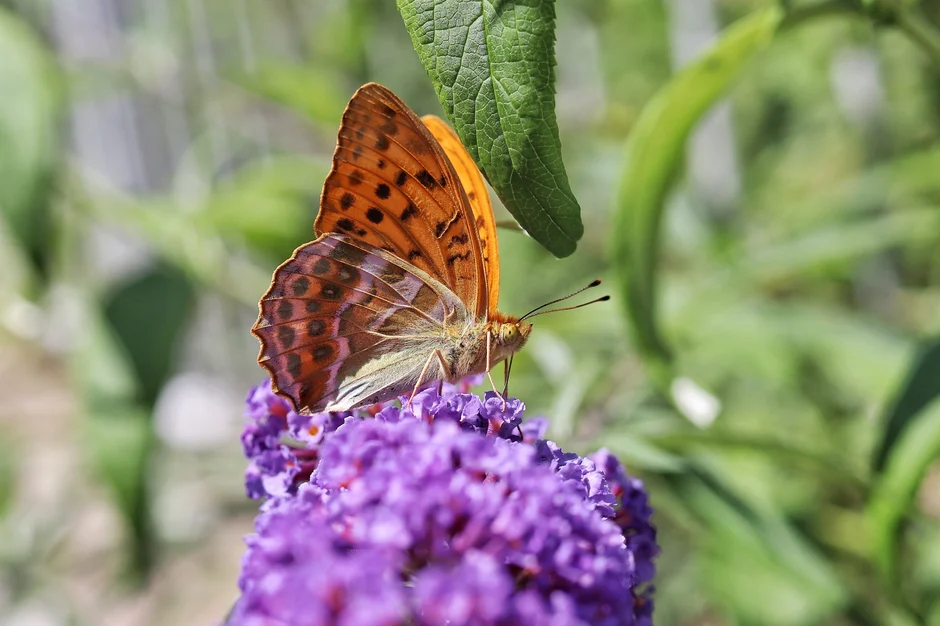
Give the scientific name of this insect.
Argynnis paphia
